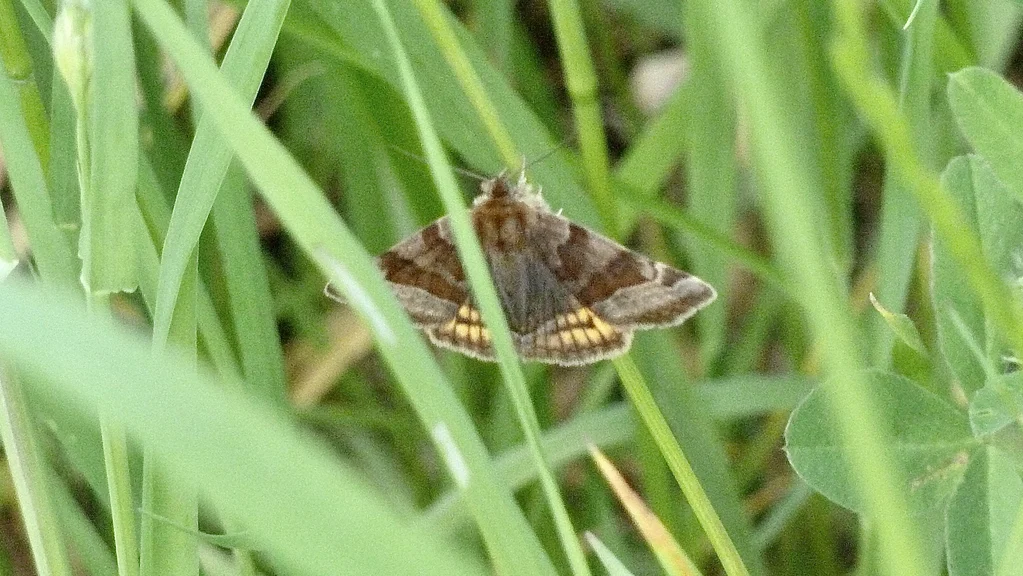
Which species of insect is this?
Euclidia glyphica
